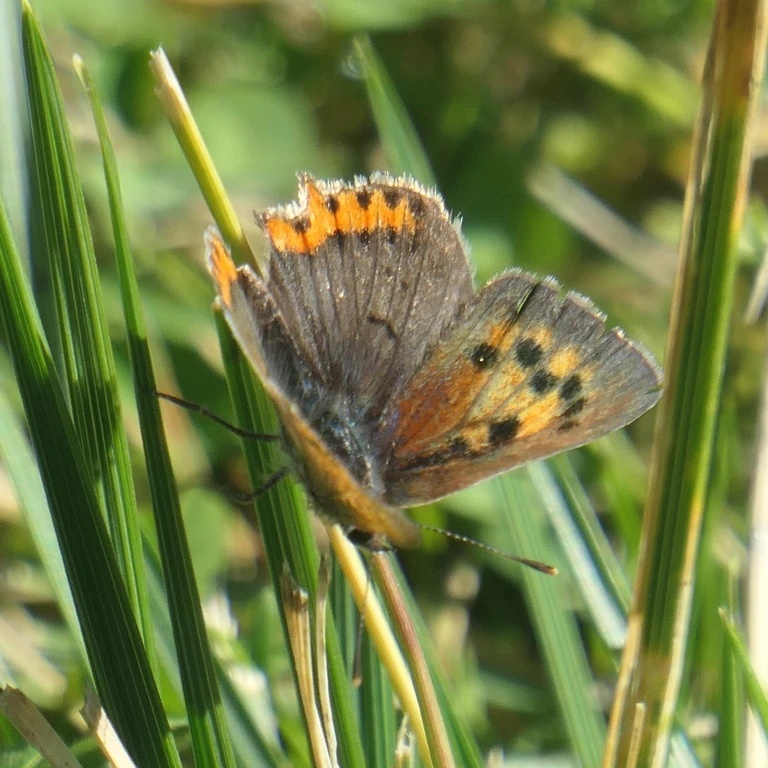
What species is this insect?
Lycaena phlaeas
